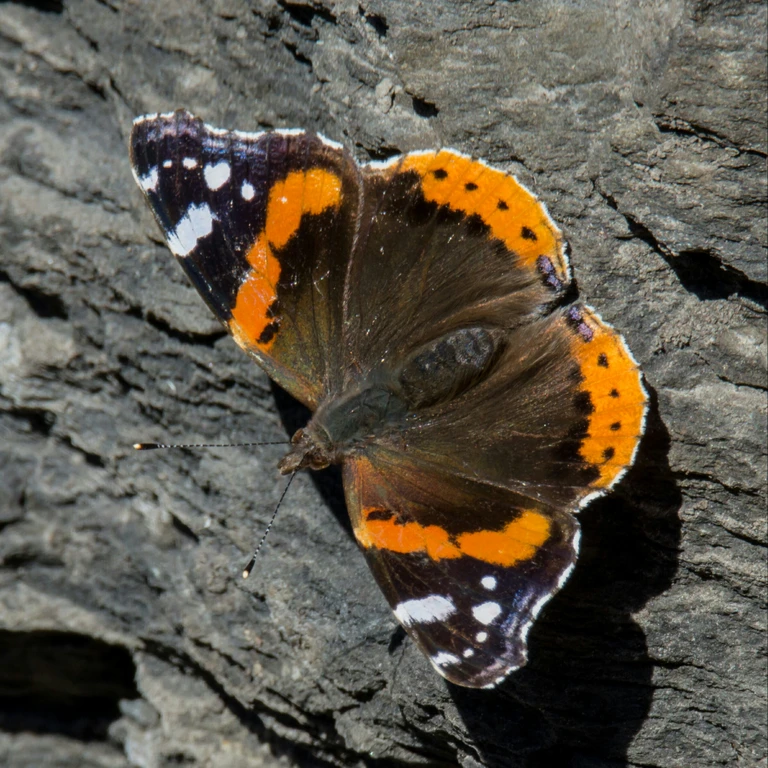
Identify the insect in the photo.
Vanessa atalanta
